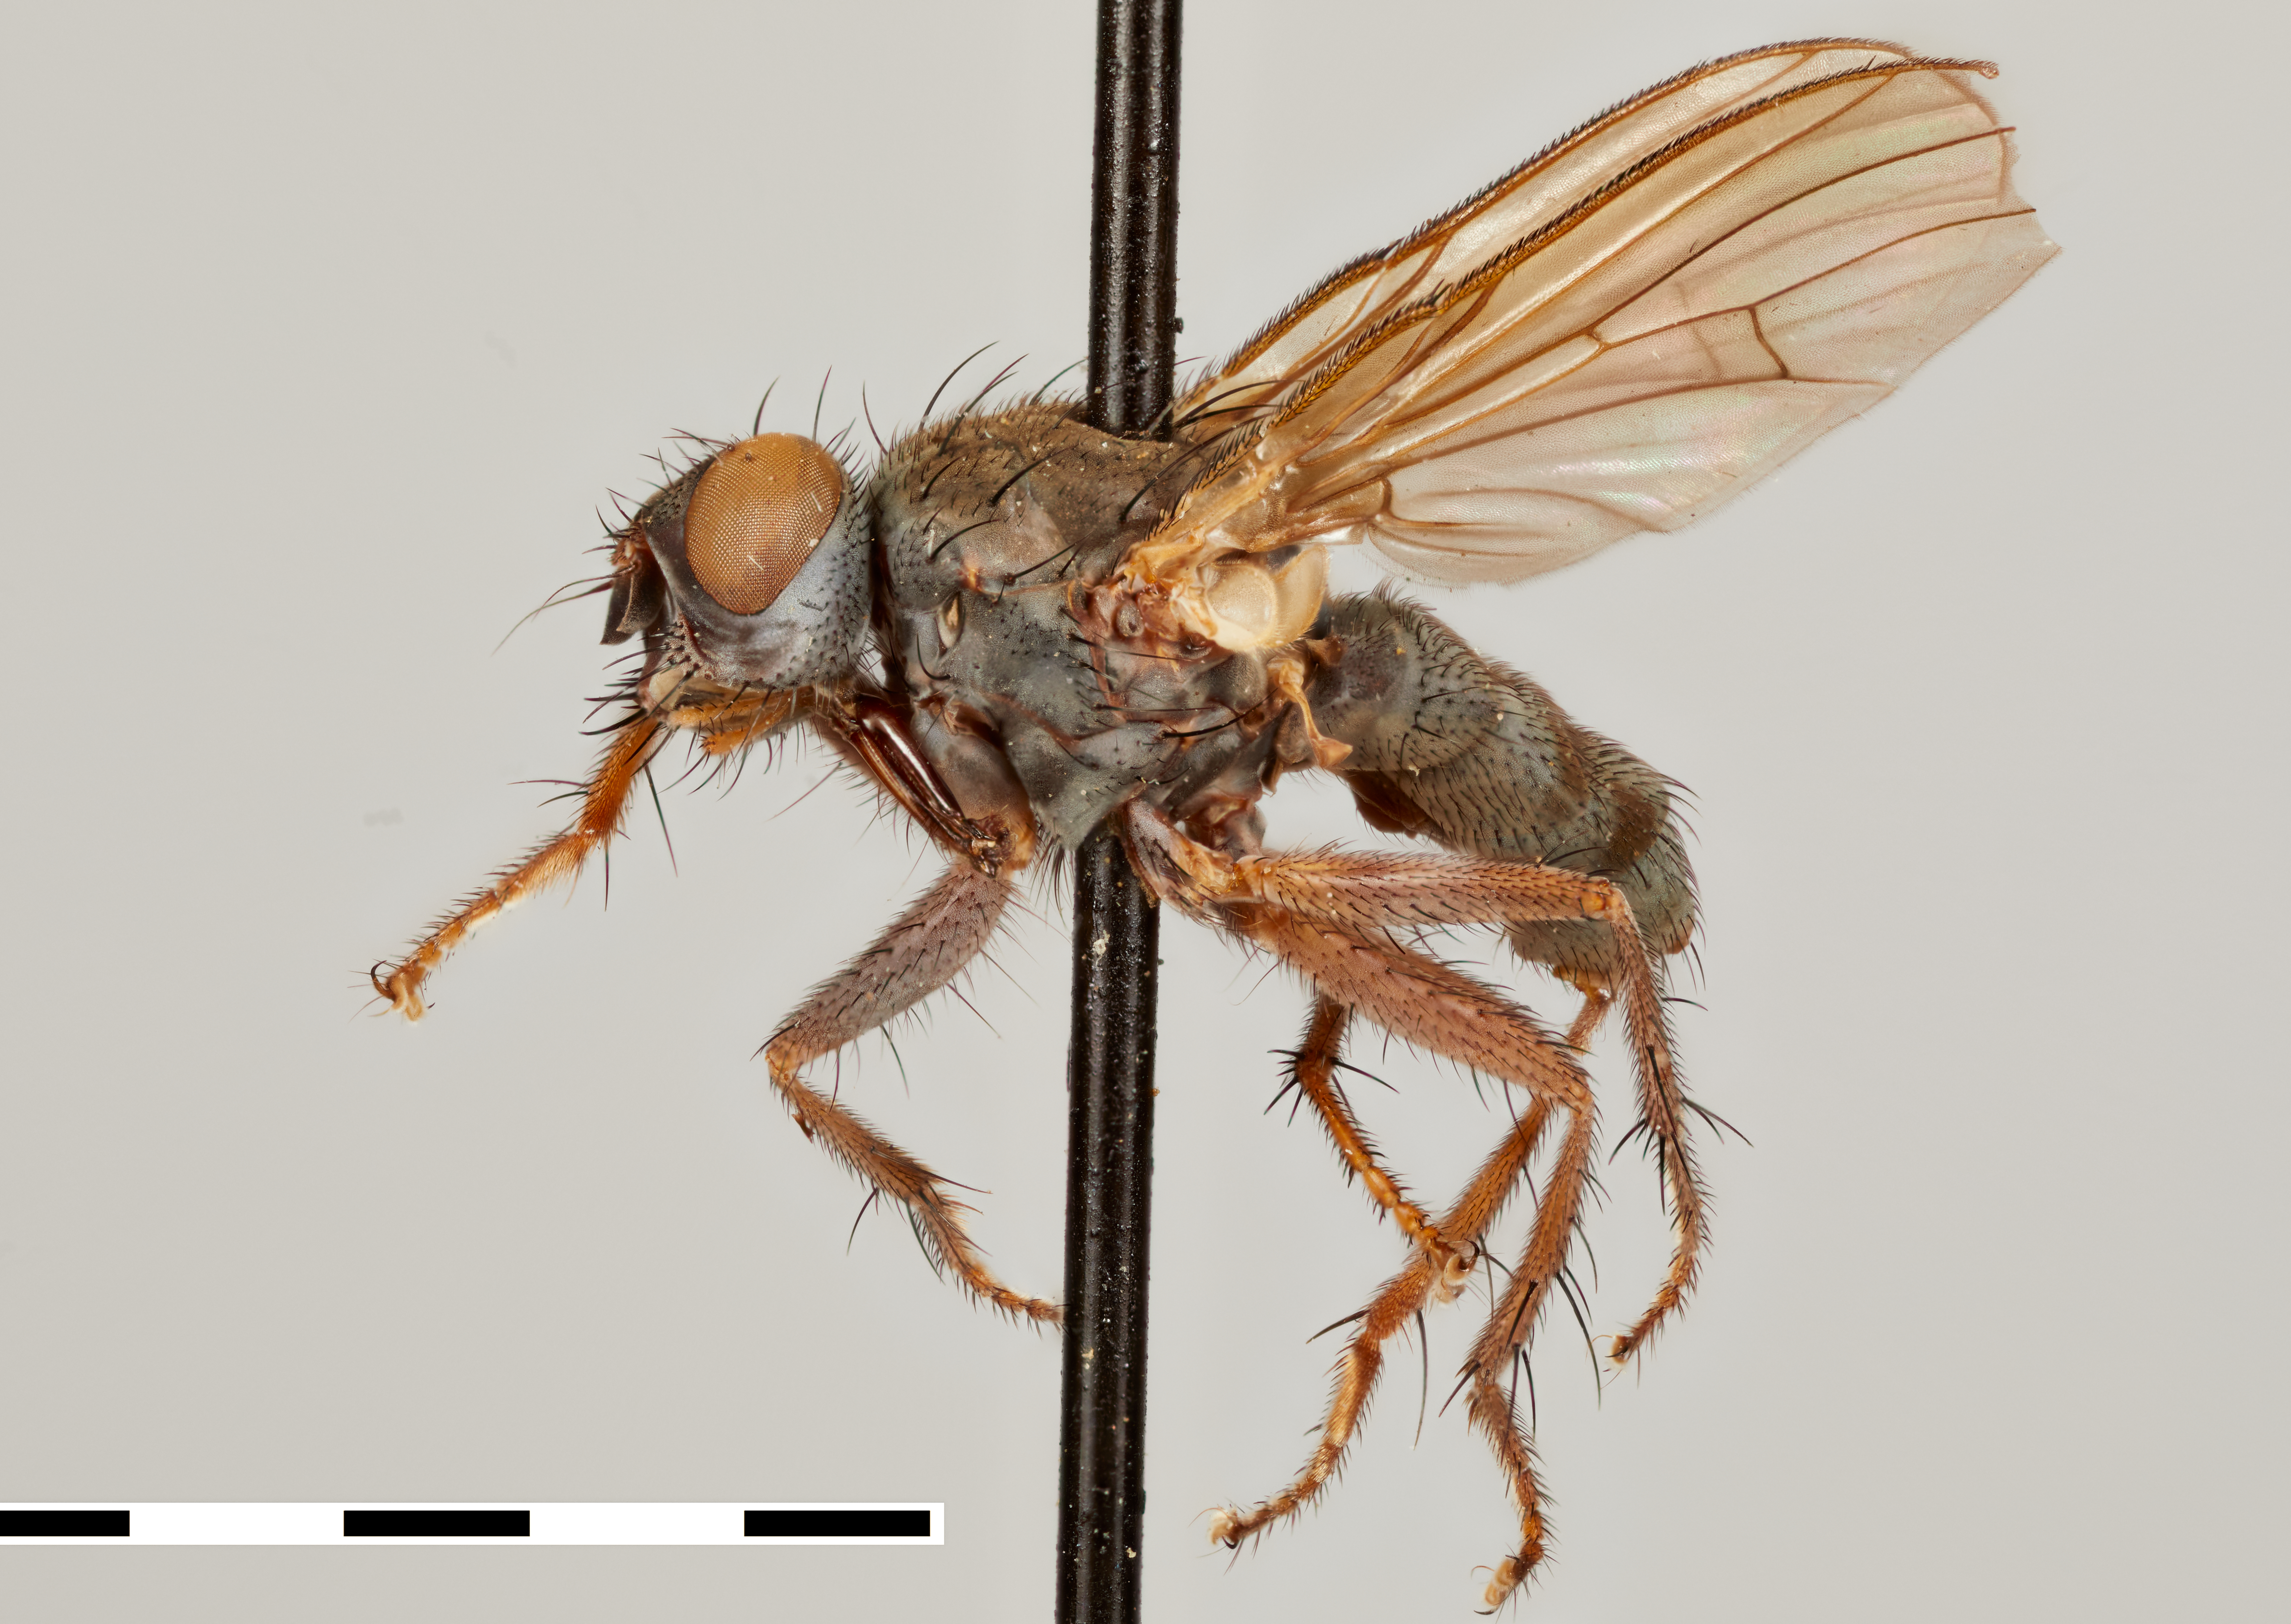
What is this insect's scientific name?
Angolia acuta (also Angolina acuta)
